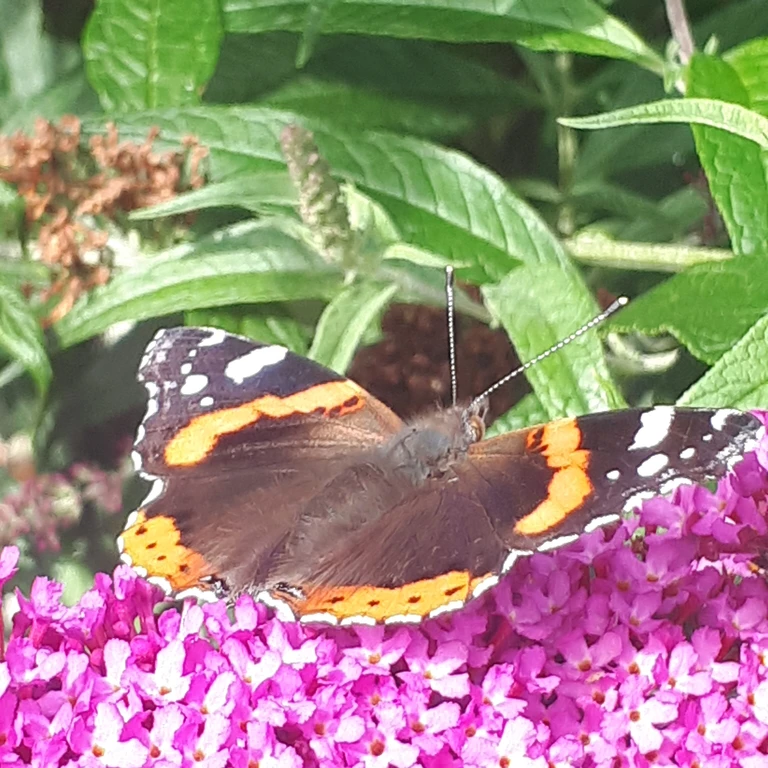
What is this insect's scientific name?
Vanessa atalanta
